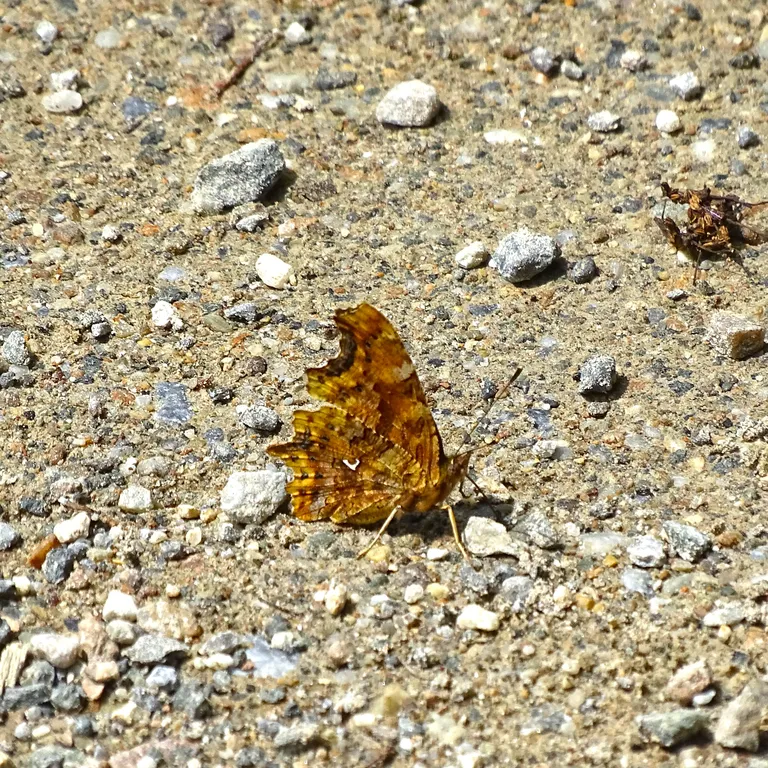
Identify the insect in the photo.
Polygonia c-album
